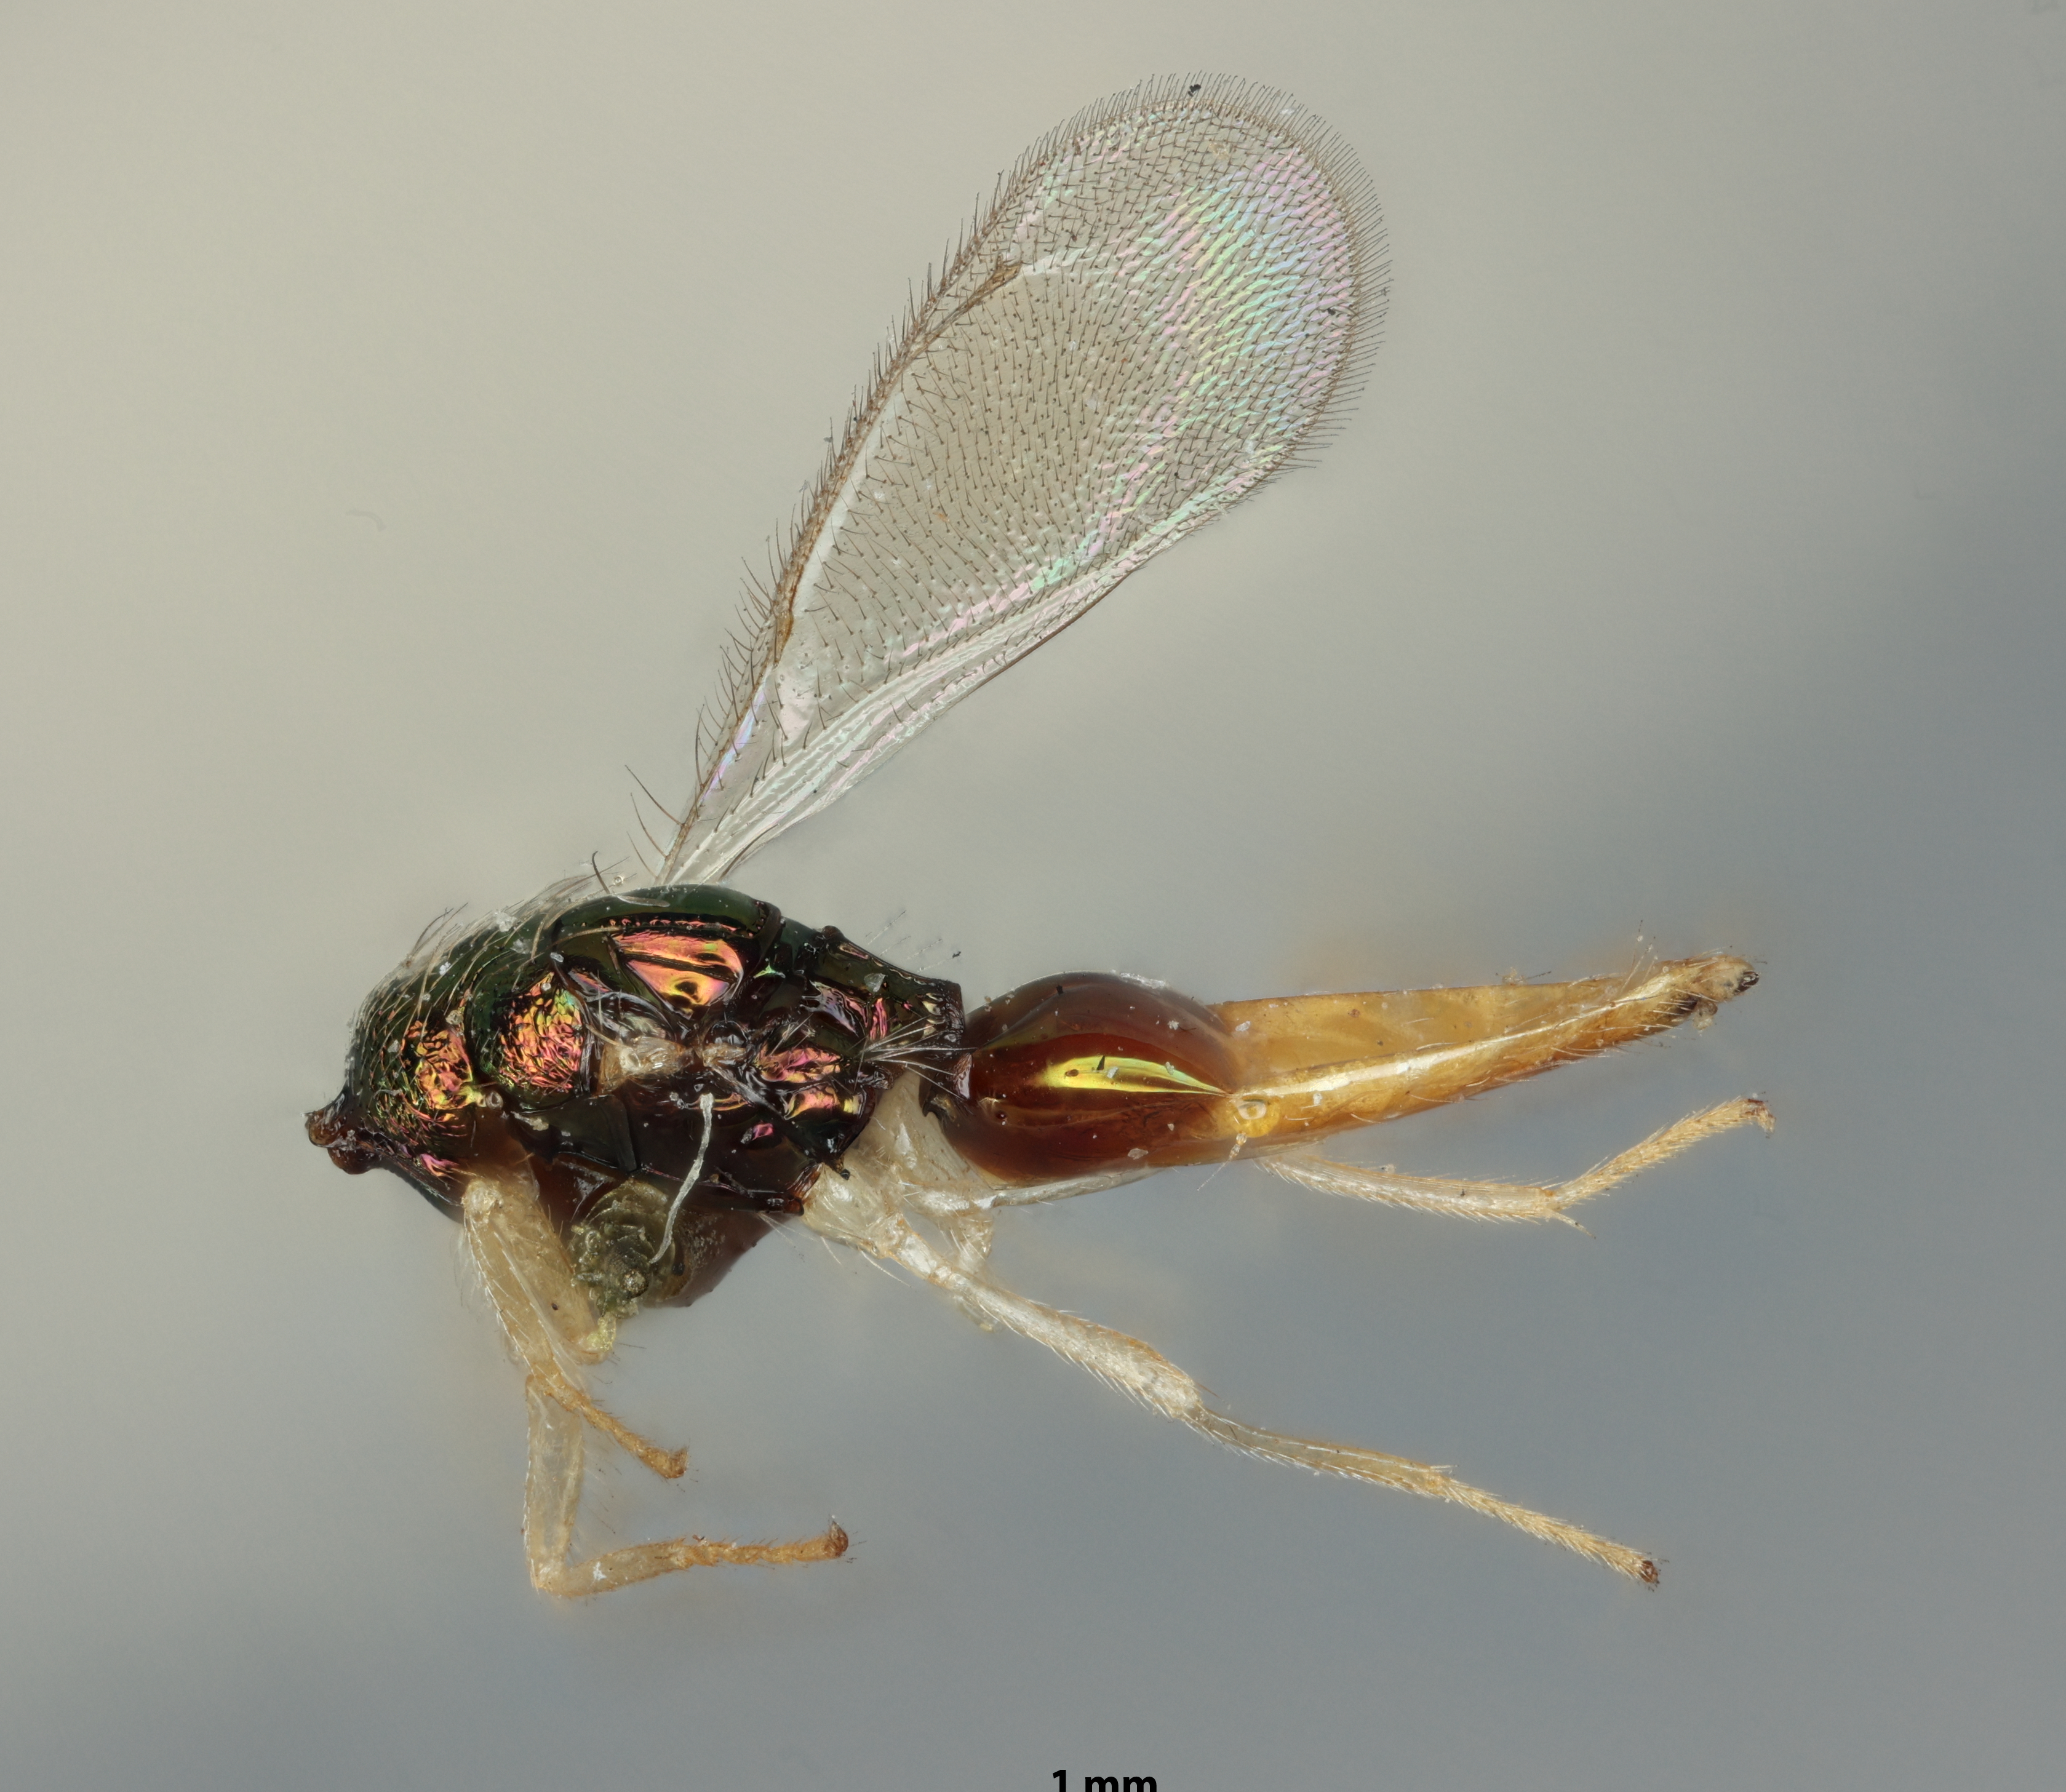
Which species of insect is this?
Sympiesomorphelleus trisulcus
